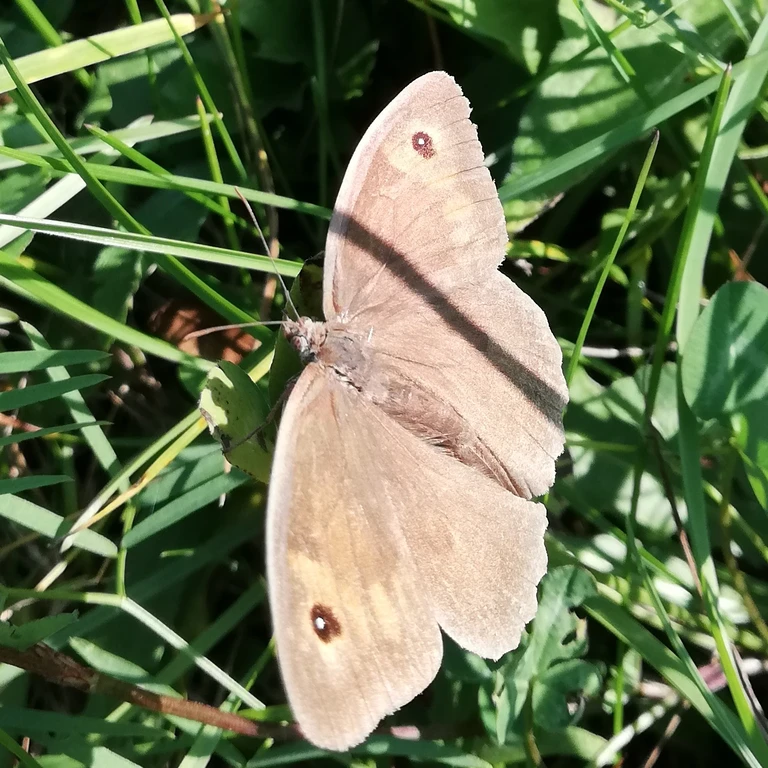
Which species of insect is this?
Maniola jurtina
